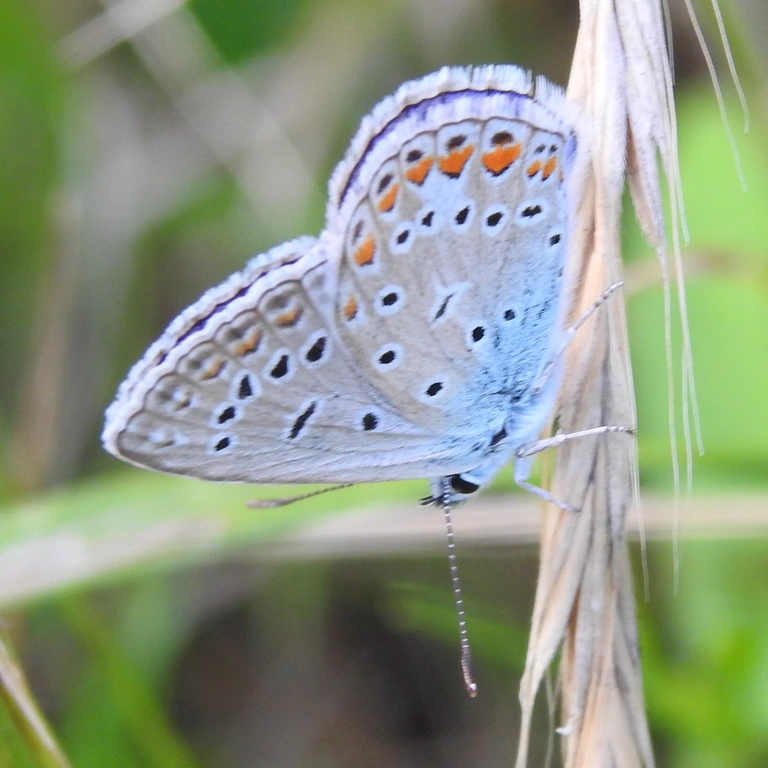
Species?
Polyommatus icarus
